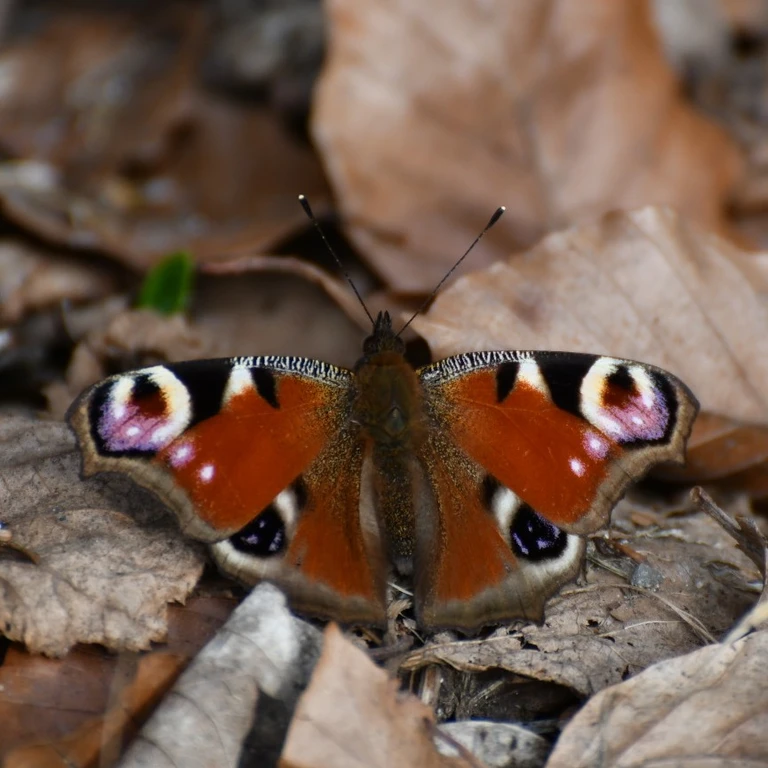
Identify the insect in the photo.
Aglais io
